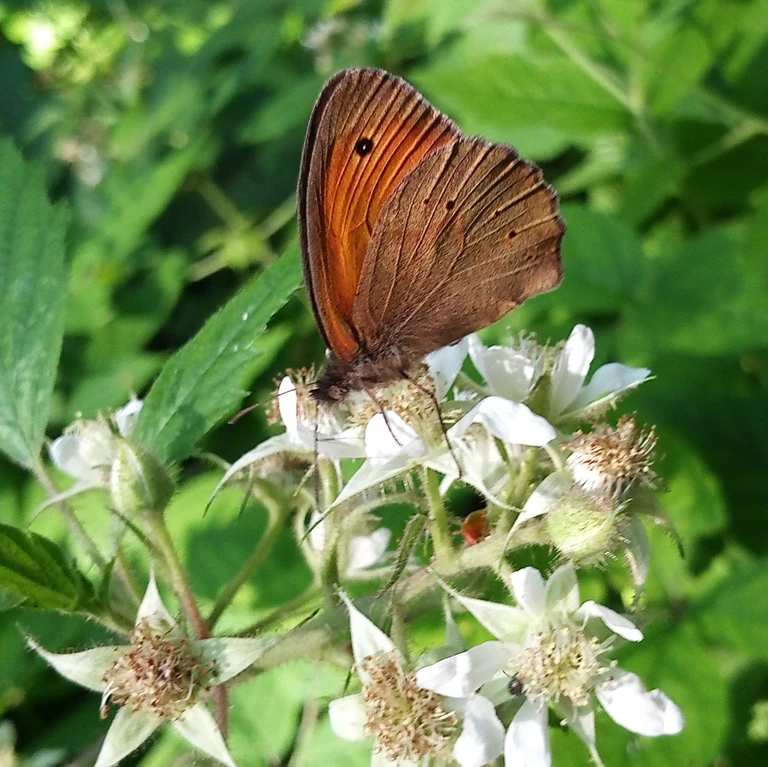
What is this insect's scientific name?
Maniola jurtina
